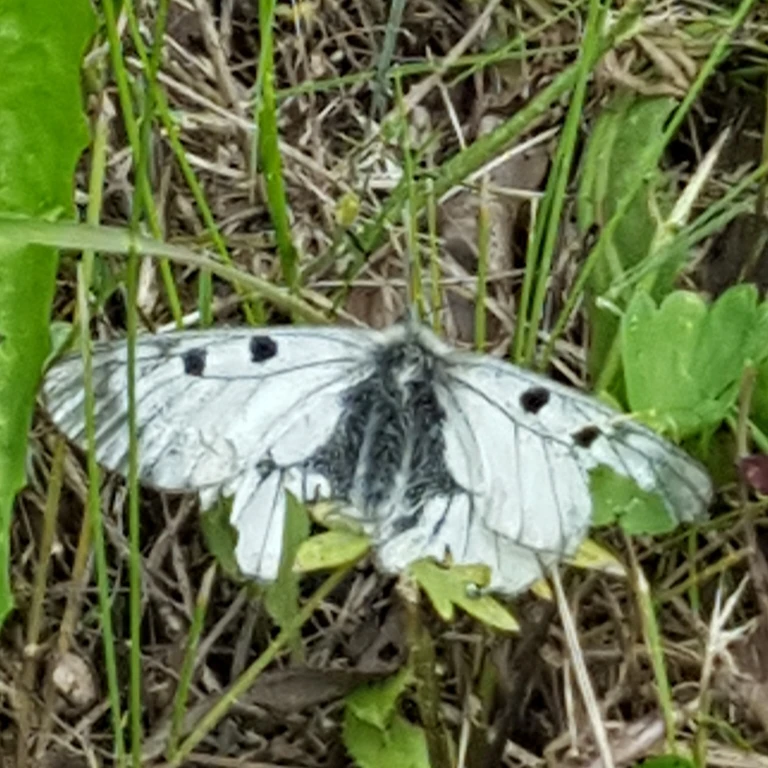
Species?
Parnassius mnemosyne
